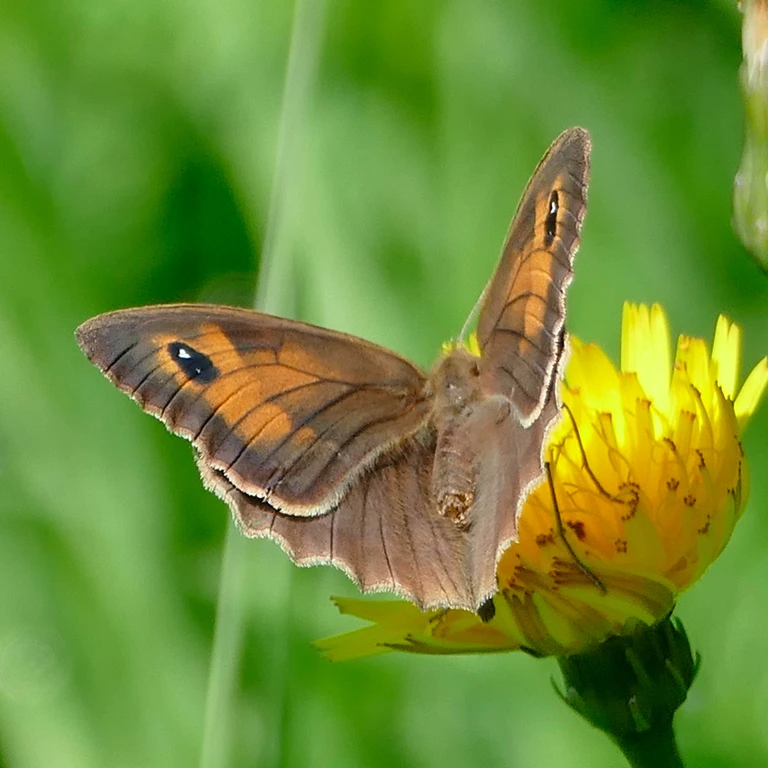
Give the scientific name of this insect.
Maniola jurtina
